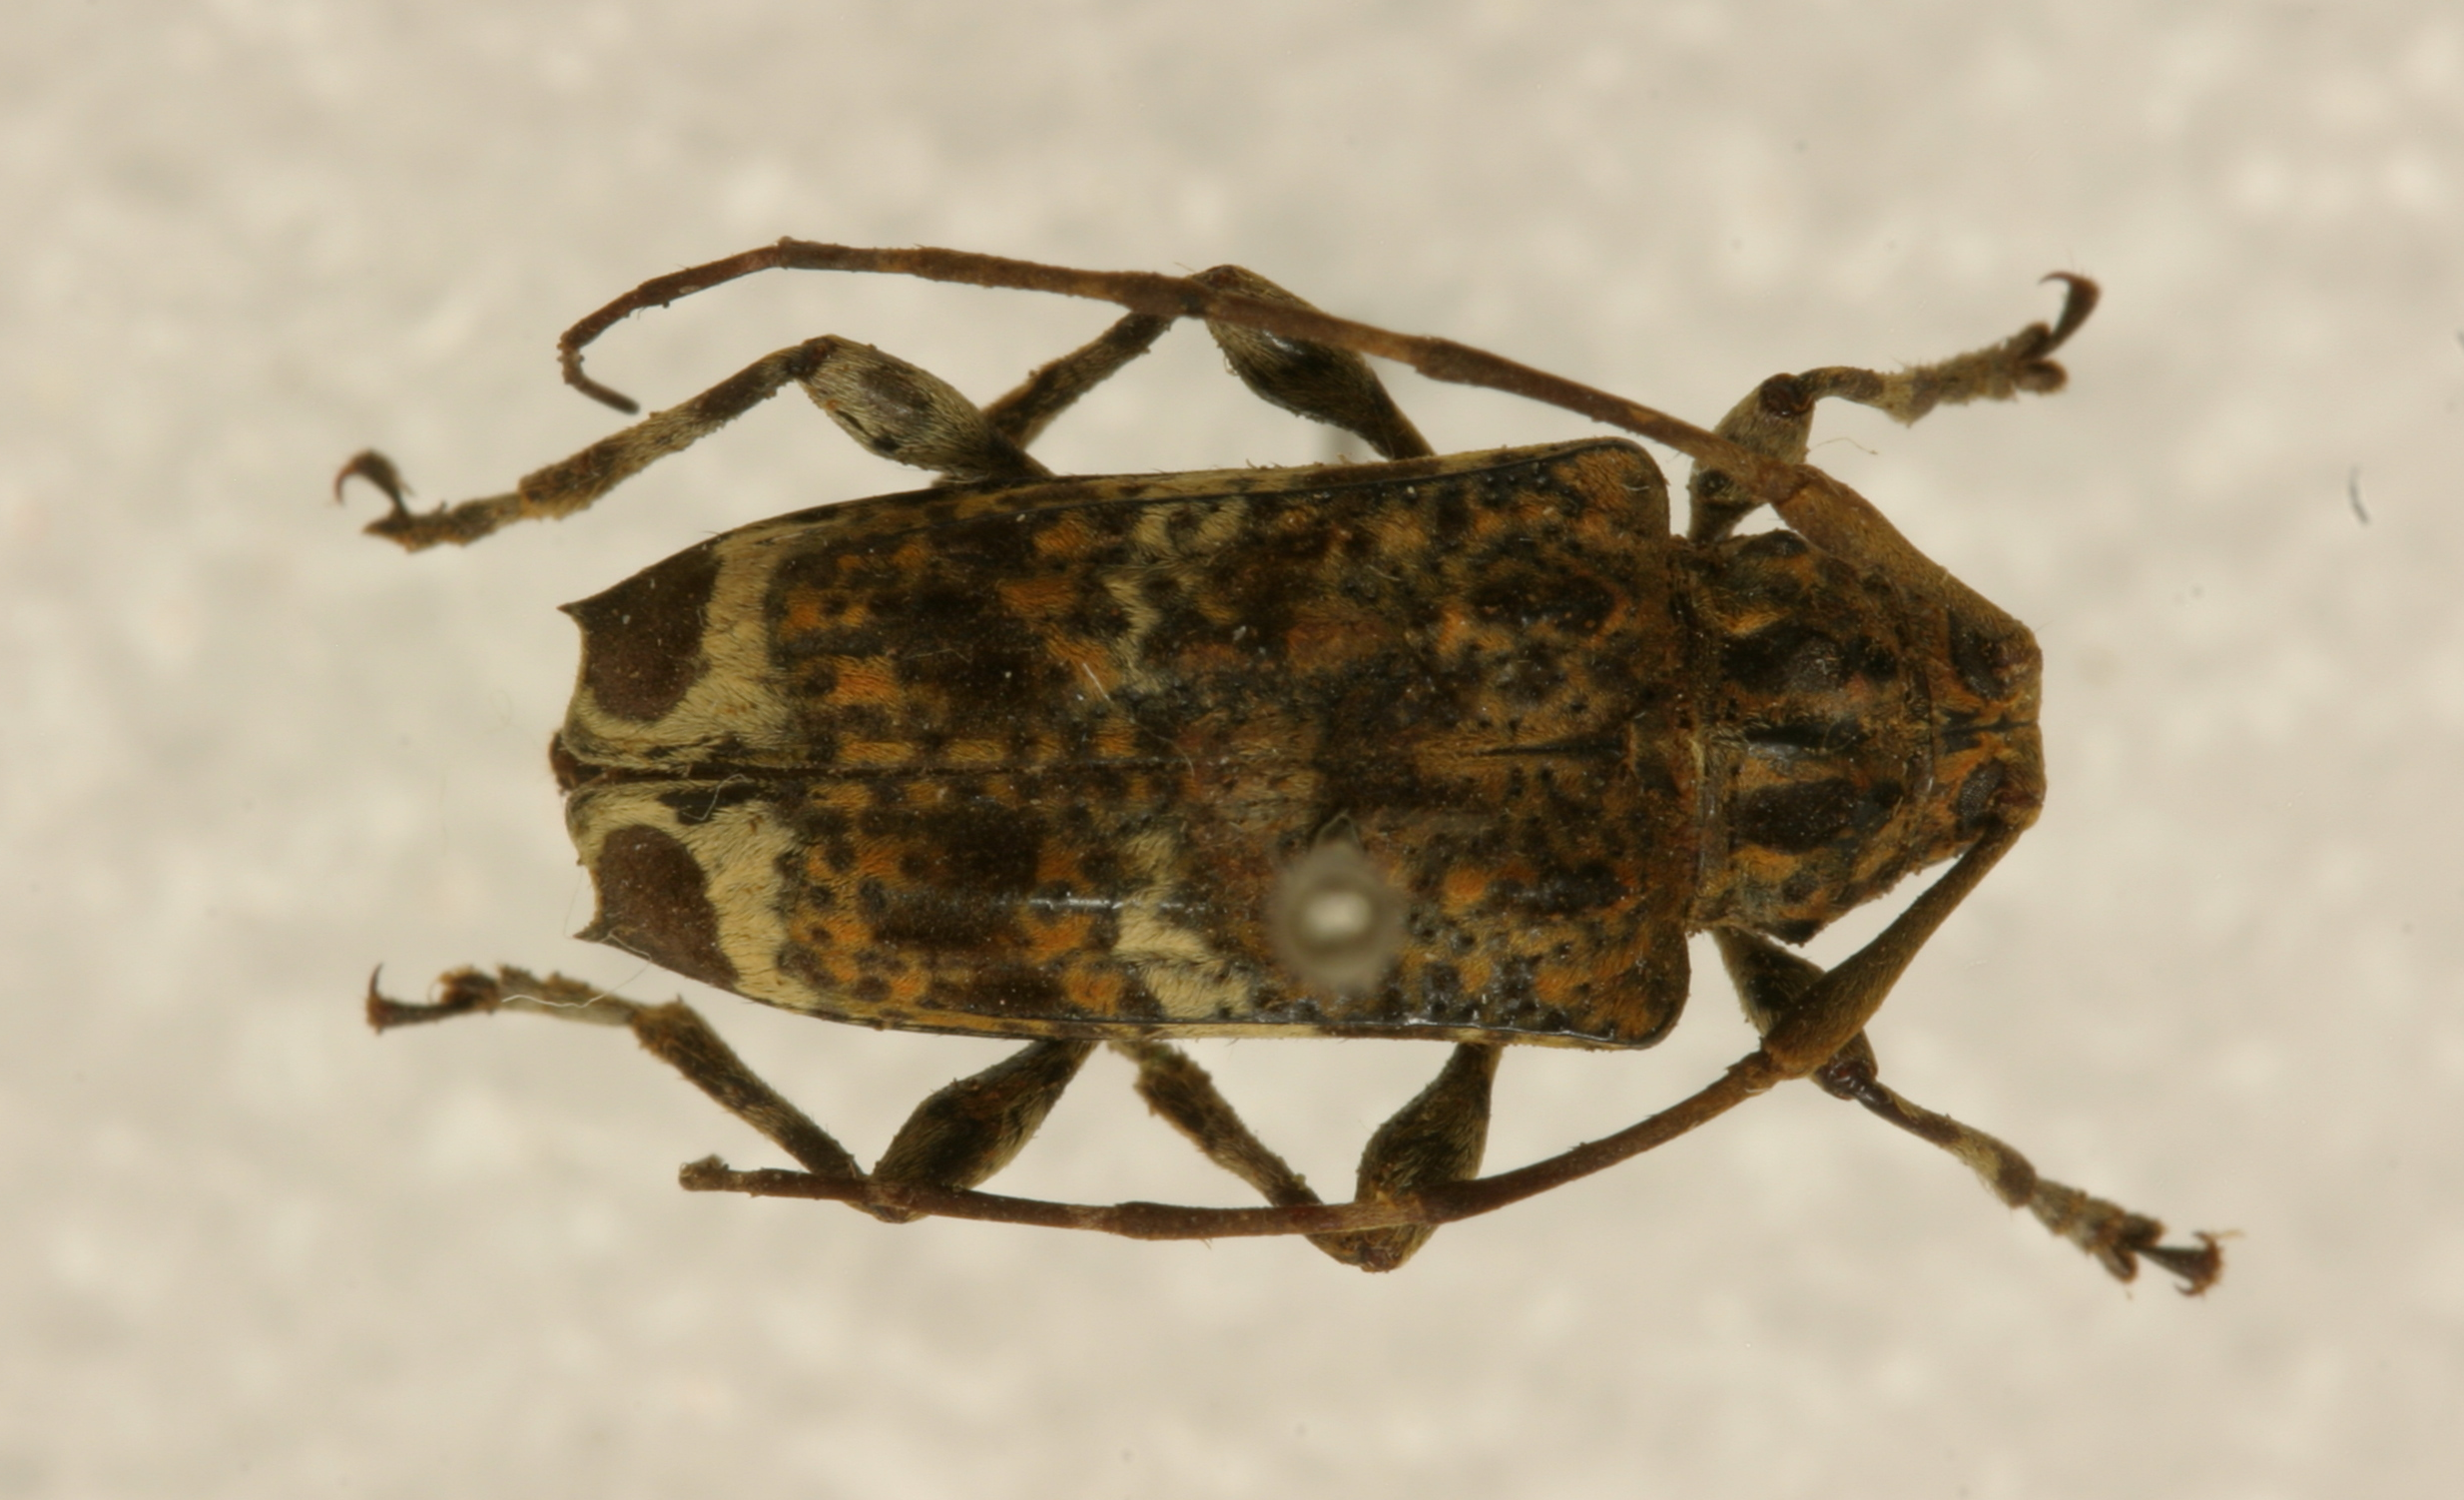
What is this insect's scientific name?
Nodubothea zapoteca
